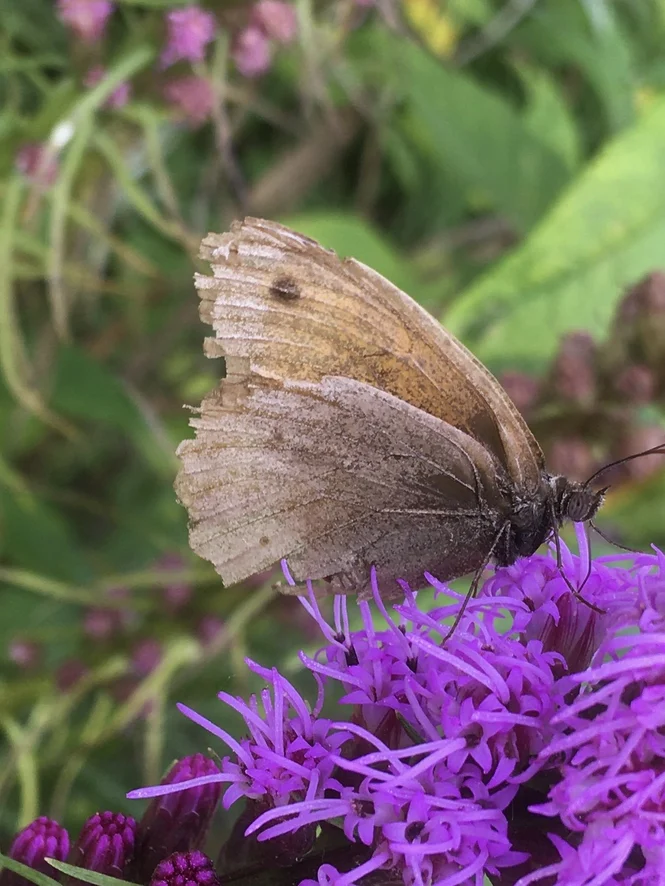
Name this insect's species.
Maniola jurtina
